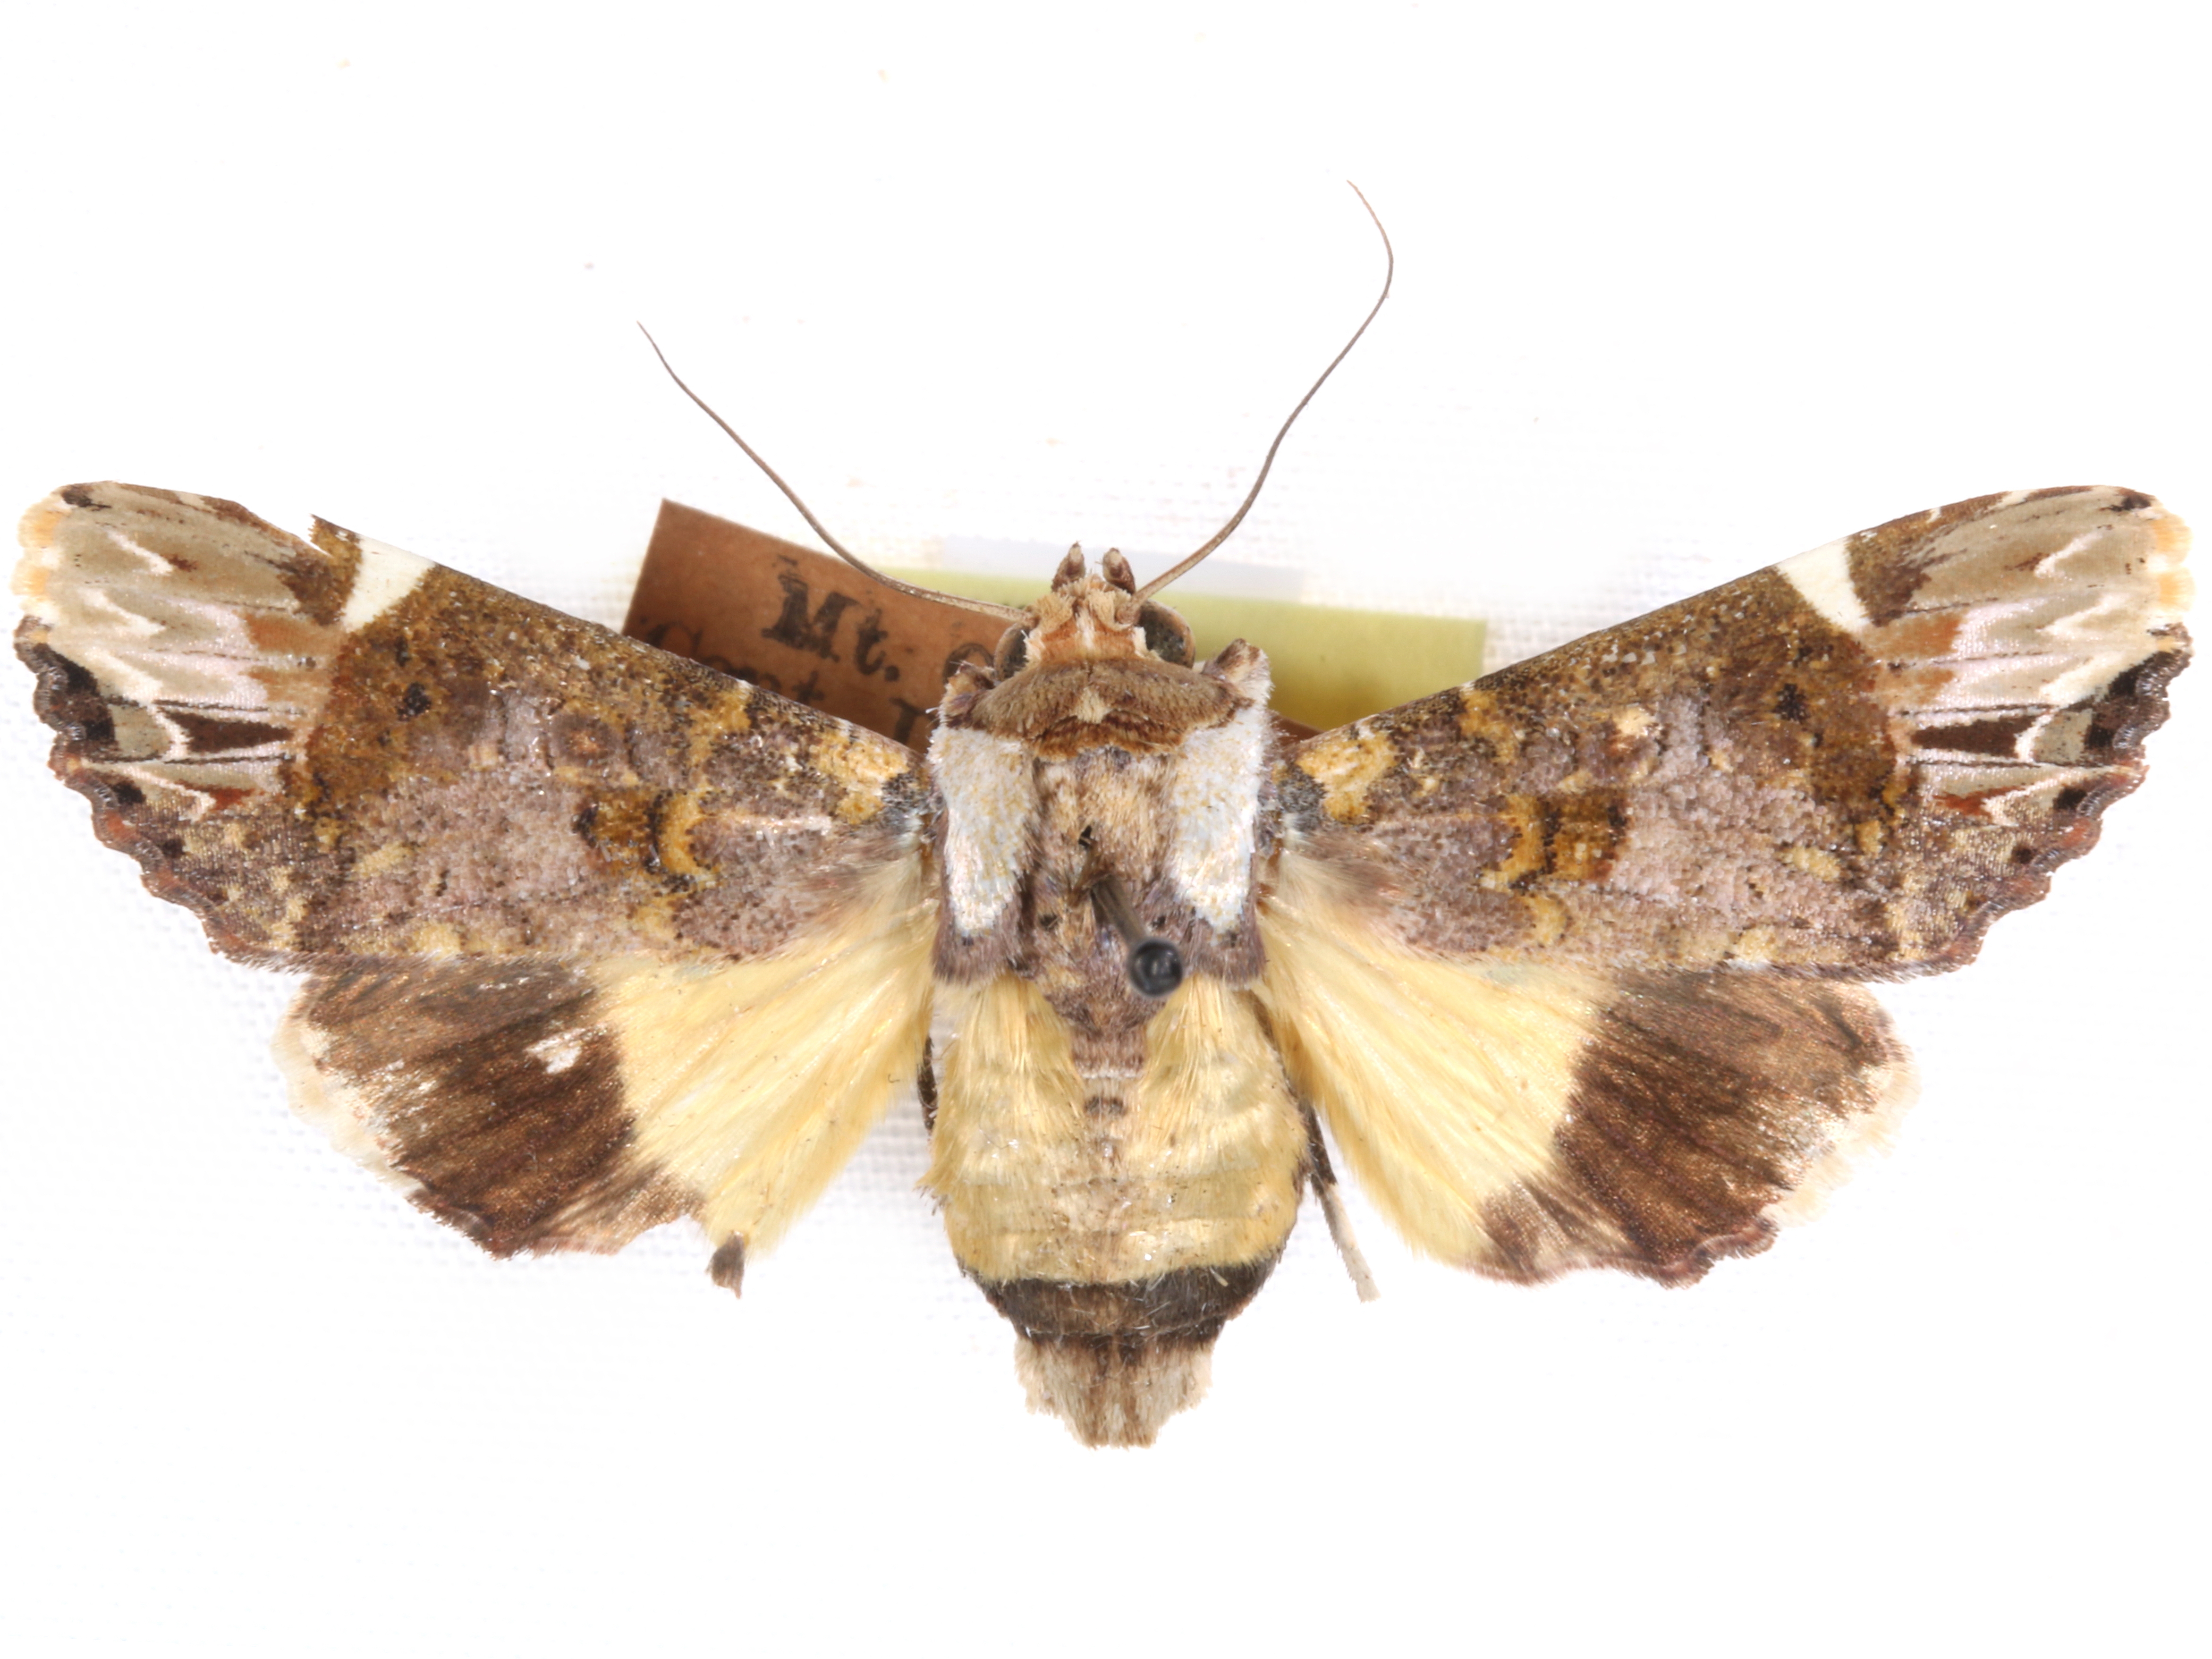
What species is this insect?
Pseudozalissa bella
